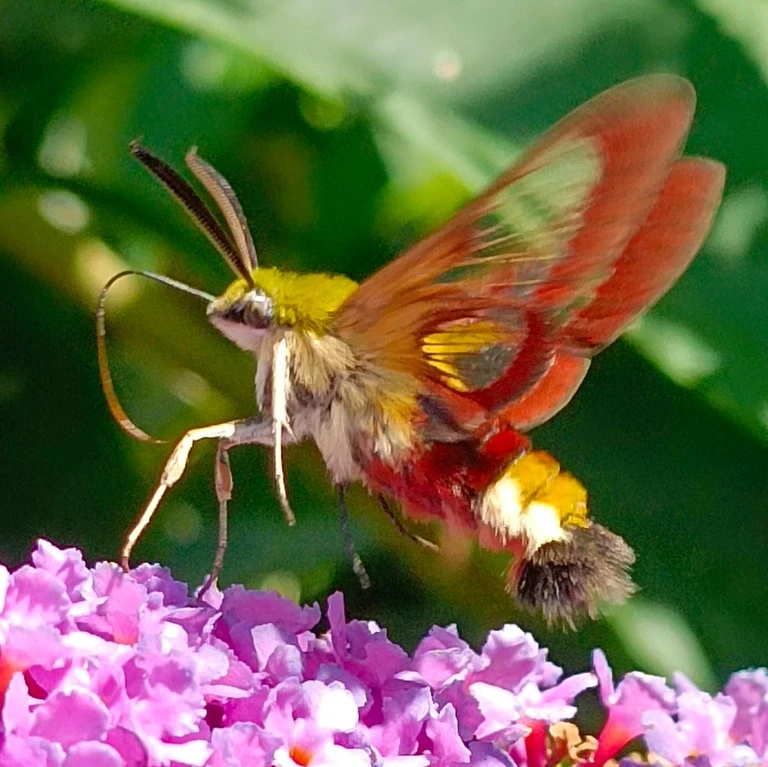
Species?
Hemaris fuciformis
